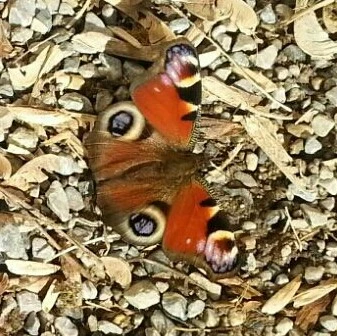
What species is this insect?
Aglais io
